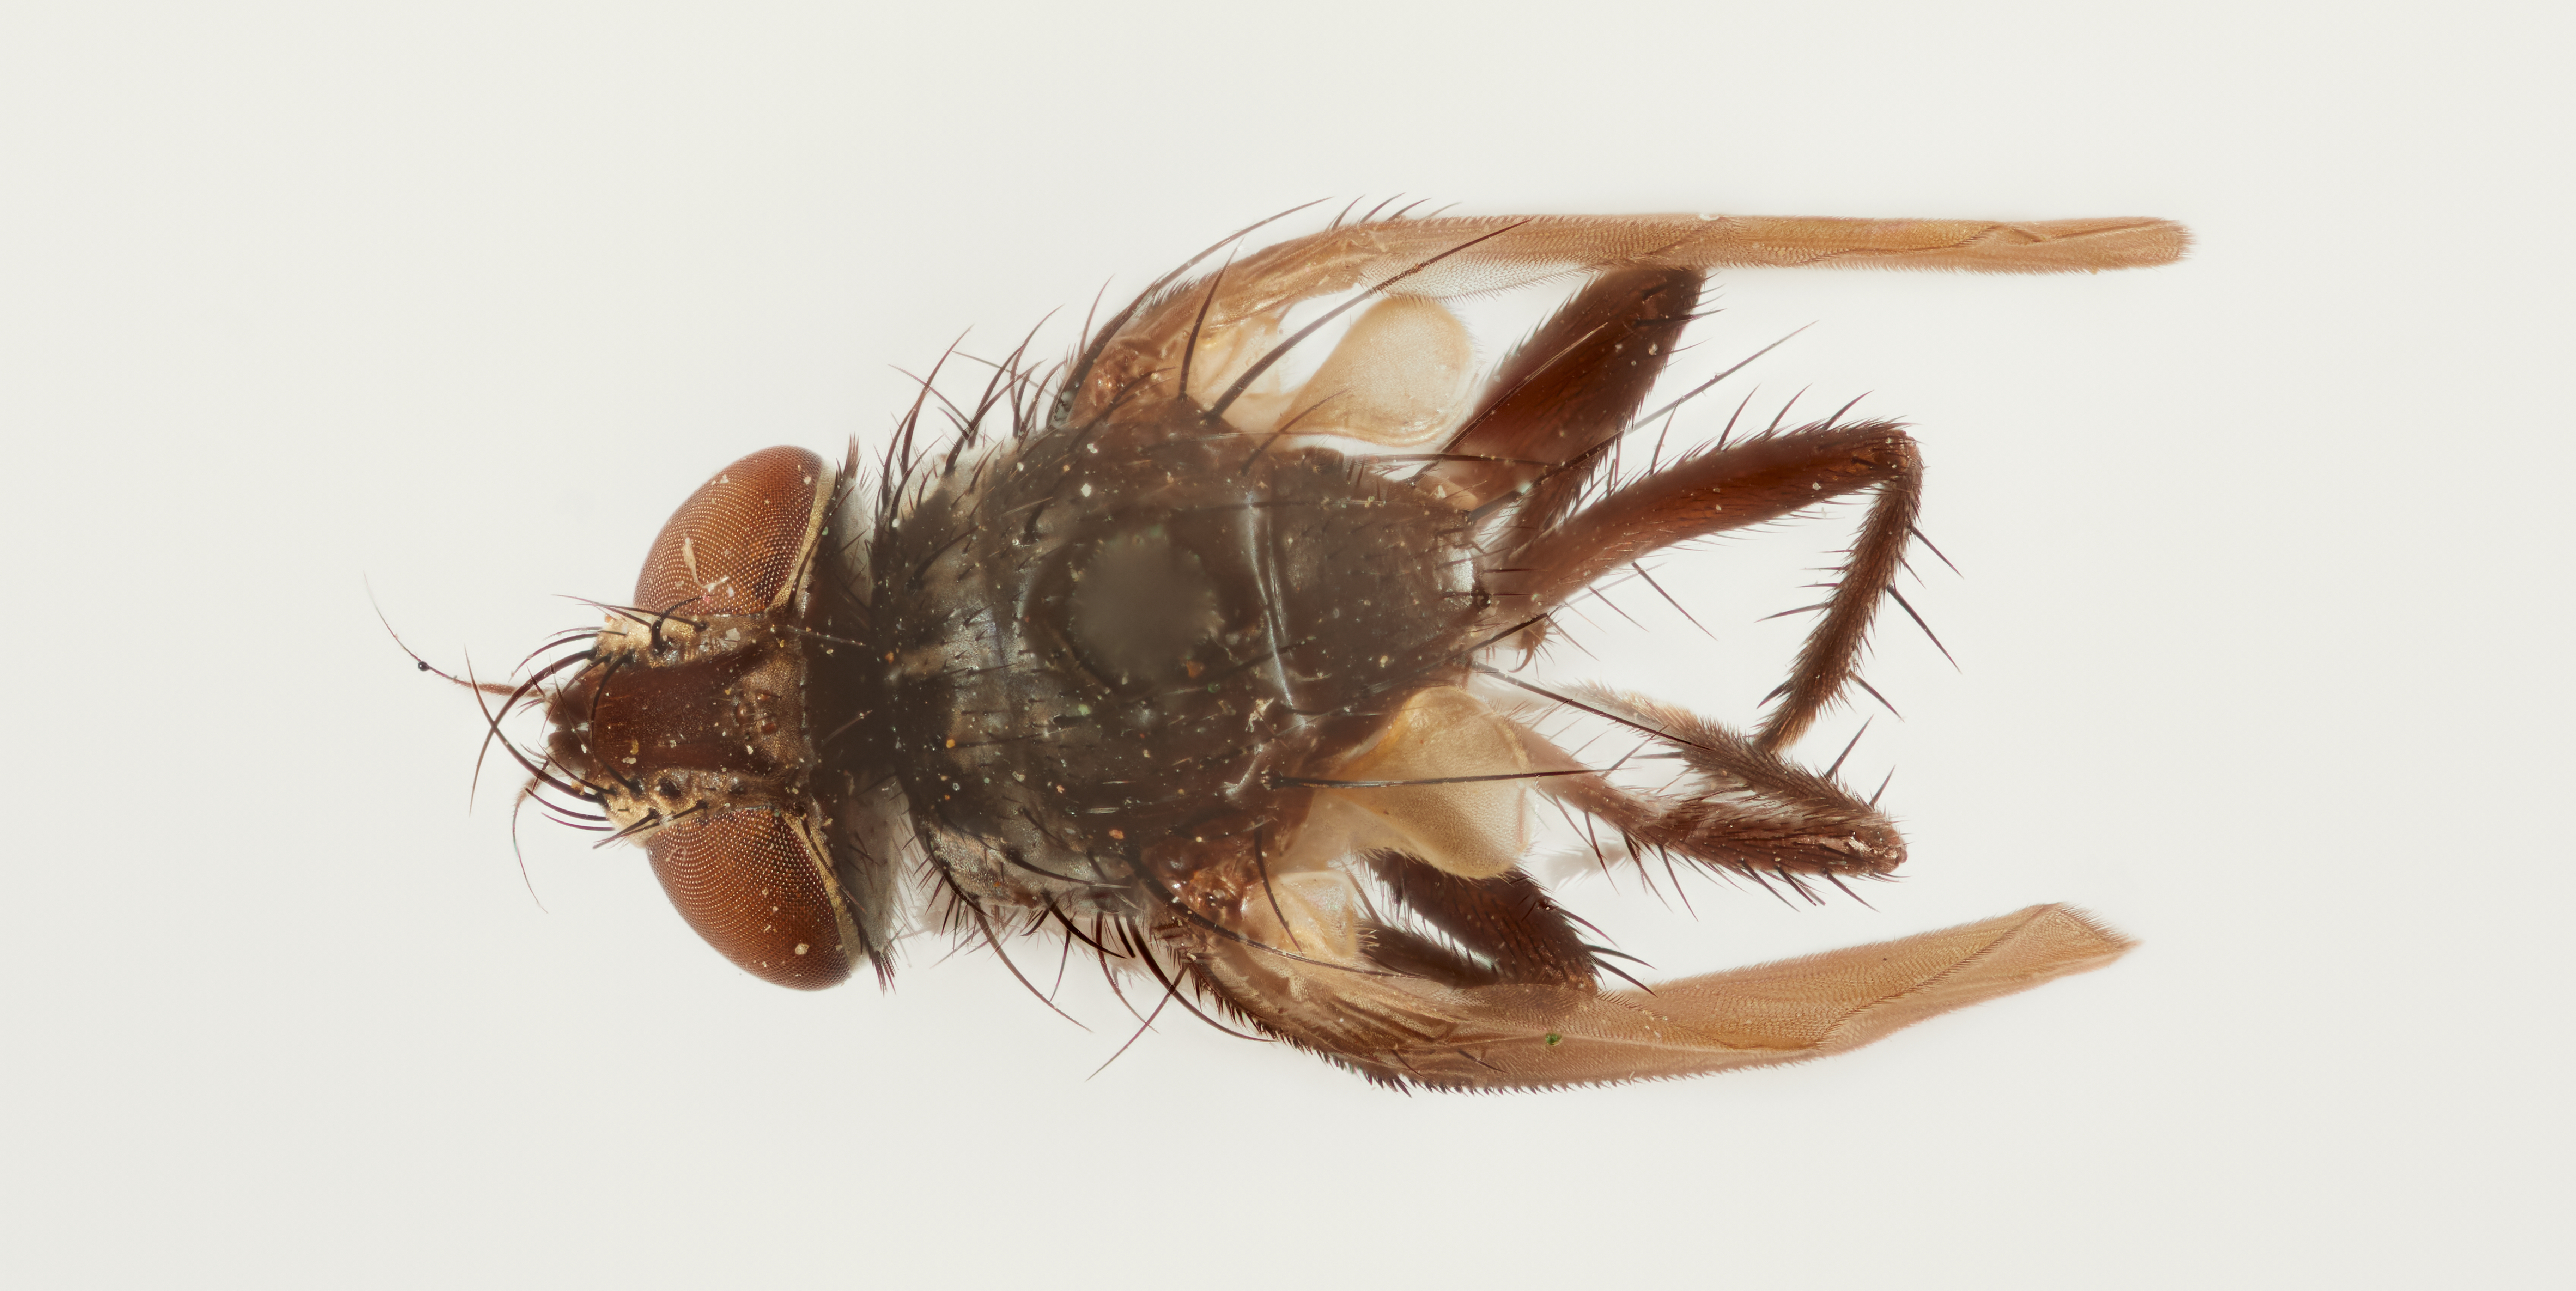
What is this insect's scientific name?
Caenisoma charapense
